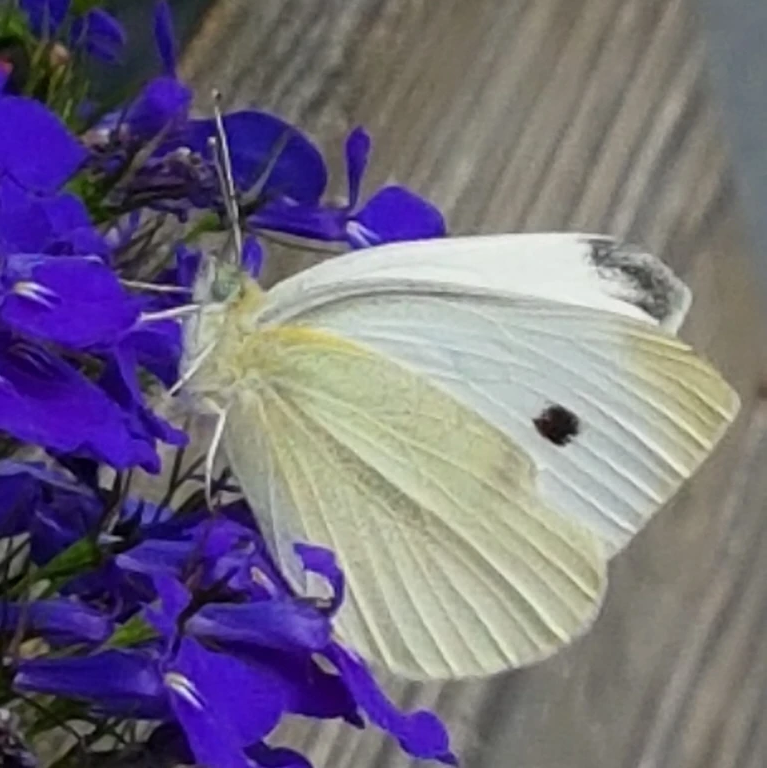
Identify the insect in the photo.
Pieris rapae
